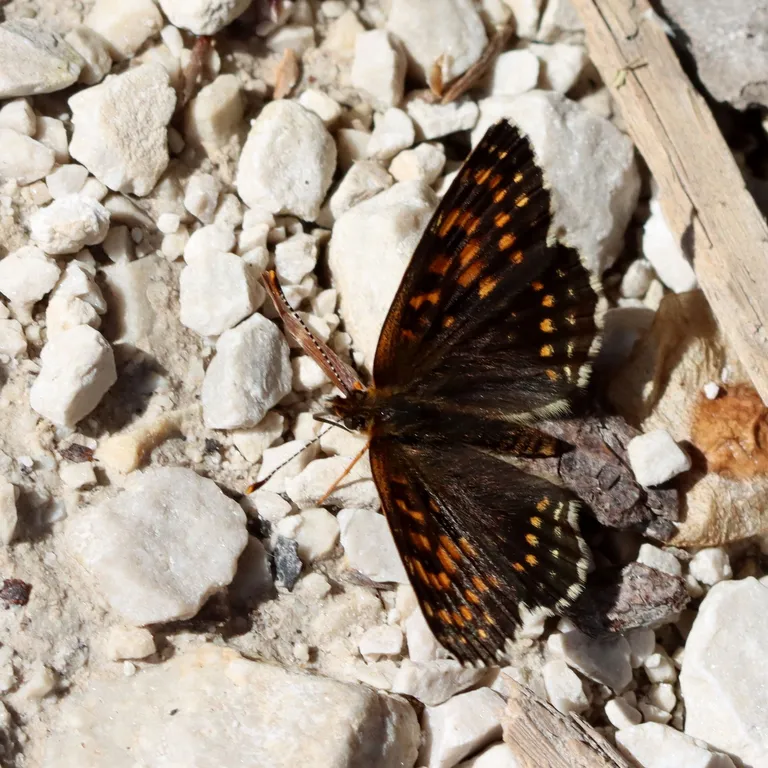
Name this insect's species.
Melitaea diamina
